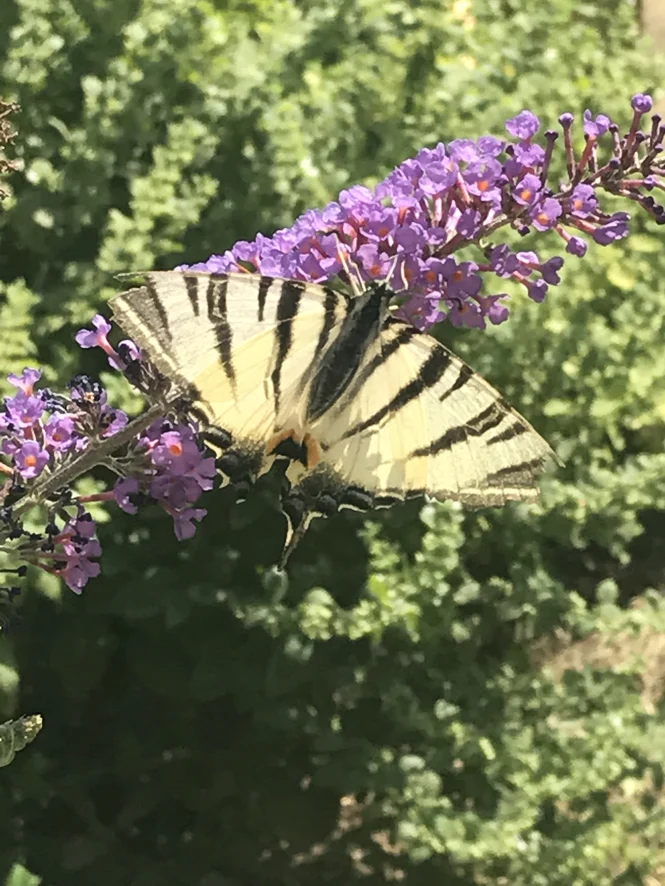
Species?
Iphiclides podalirius
